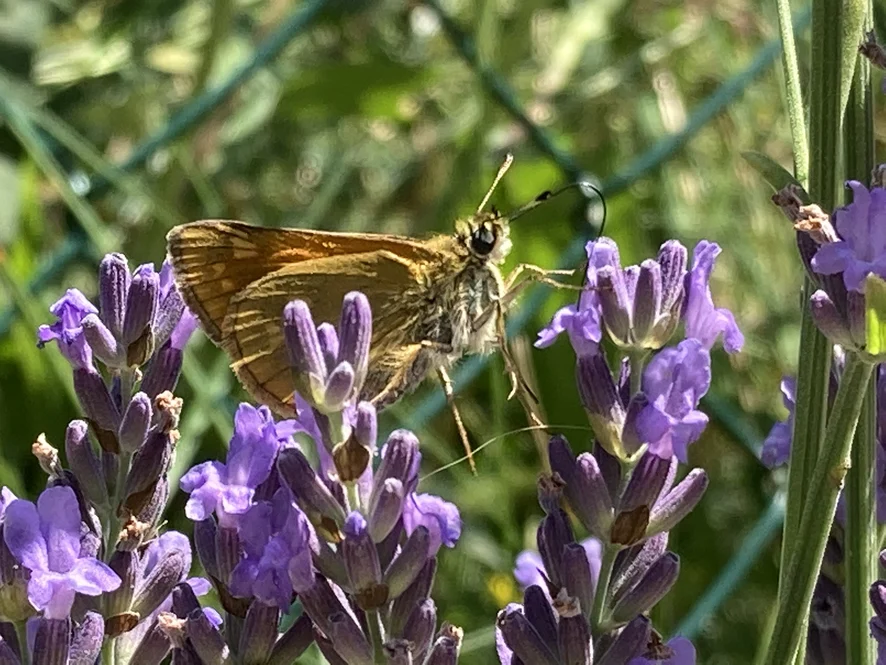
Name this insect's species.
Ochlodes sylvanus (also Ochlodes venata)
